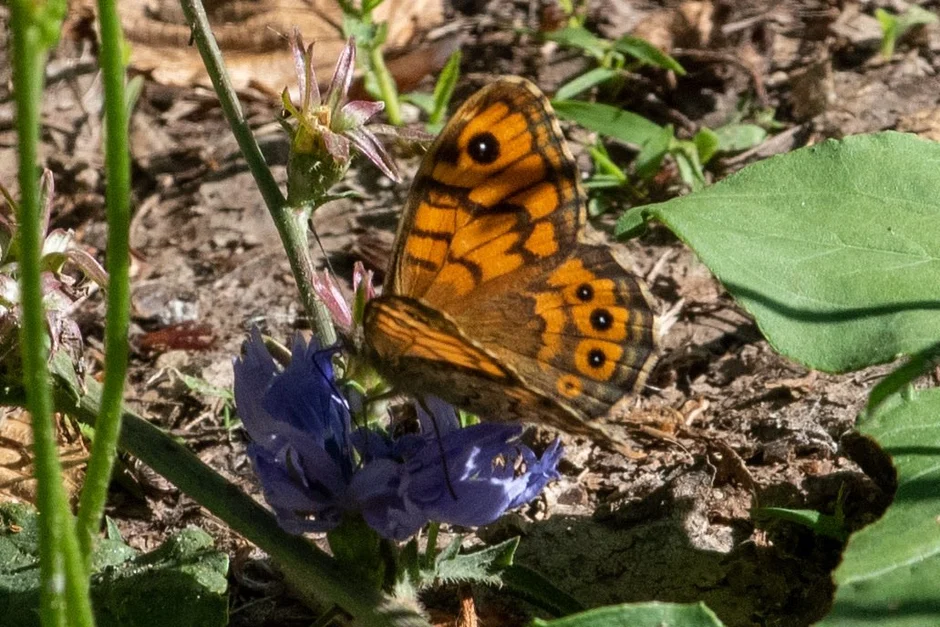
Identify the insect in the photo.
Lasiommata megera (also Pararge megera)
